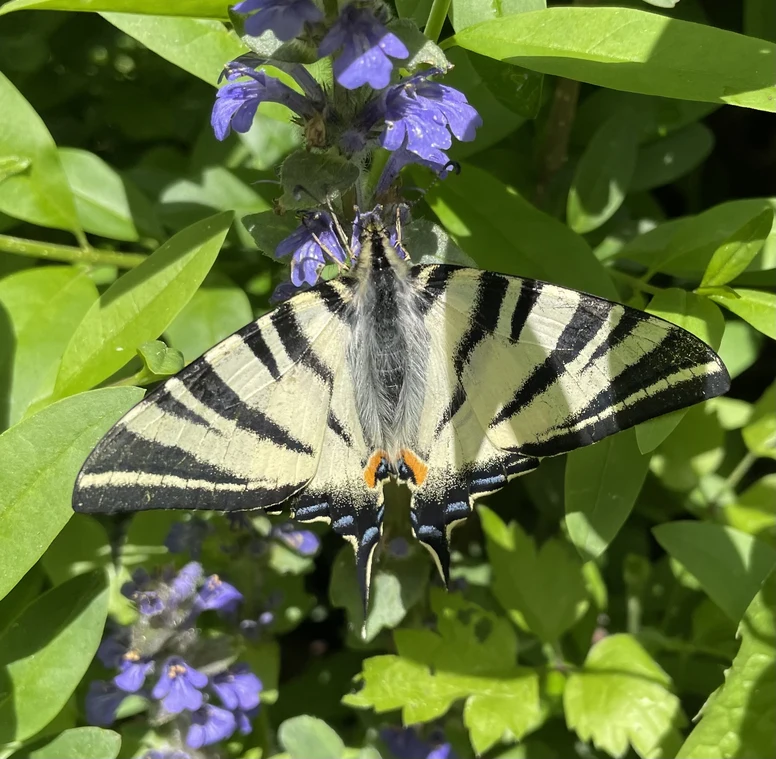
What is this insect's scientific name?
Iphiclides podalirius
